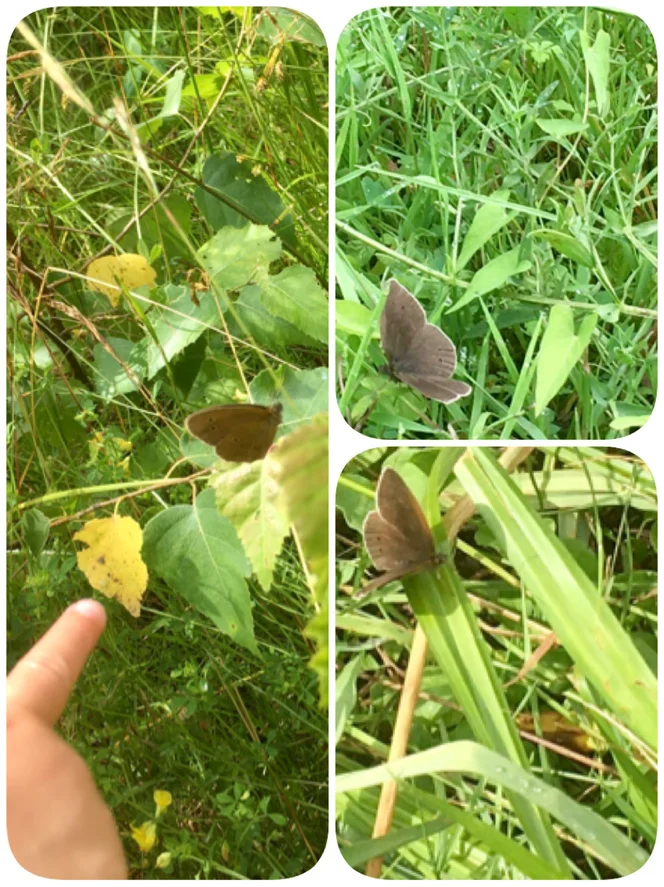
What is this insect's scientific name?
Aphantopus hyperantus
